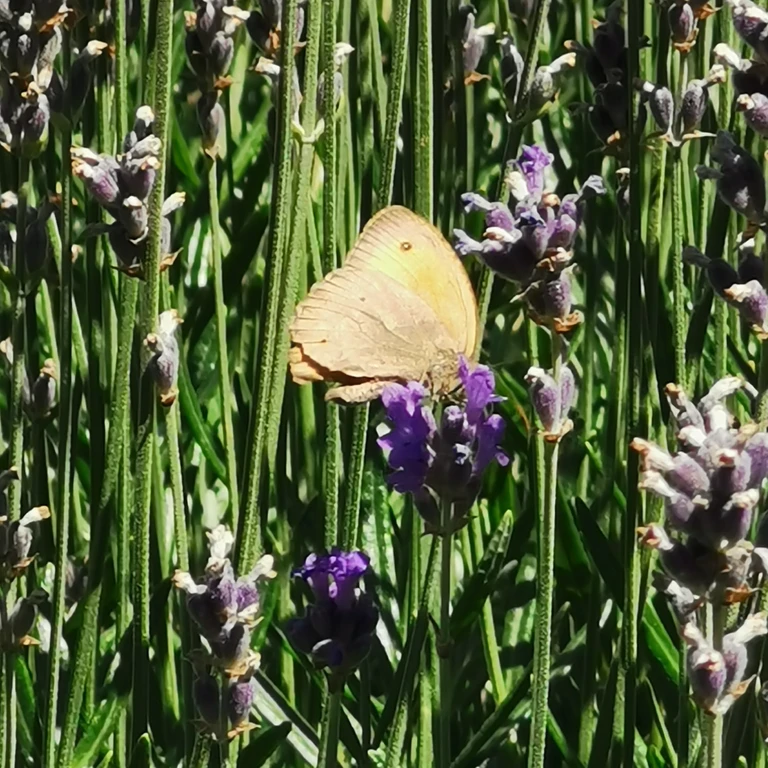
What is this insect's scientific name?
Maniola jurtina
